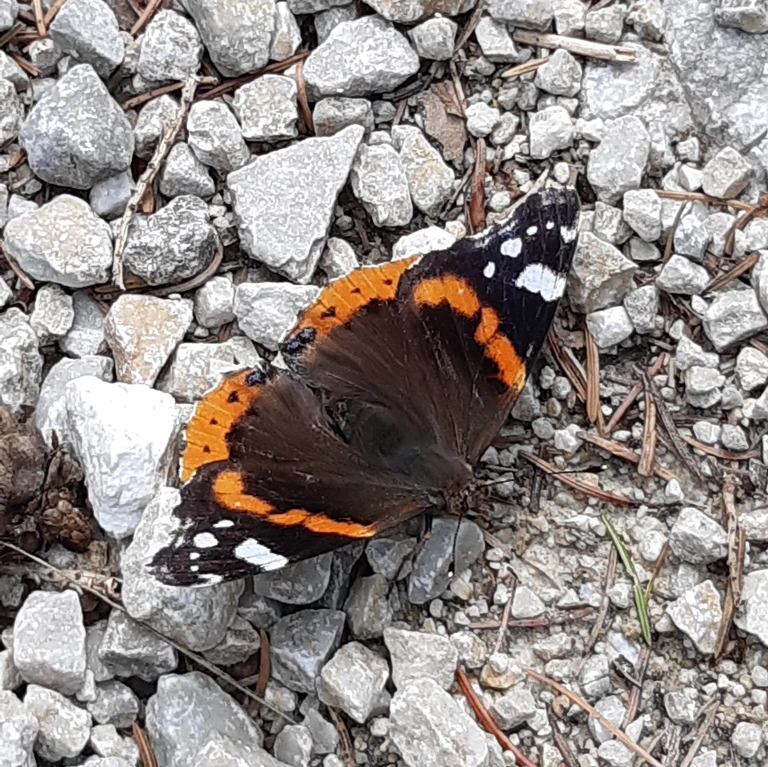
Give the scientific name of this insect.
Vanessa atalanta
